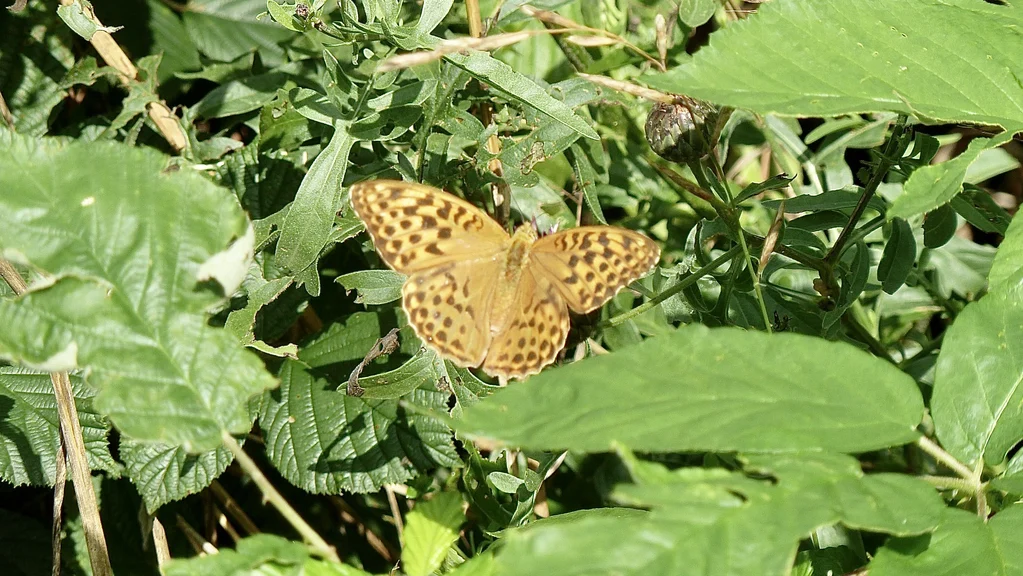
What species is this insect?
Argynnis paphia
